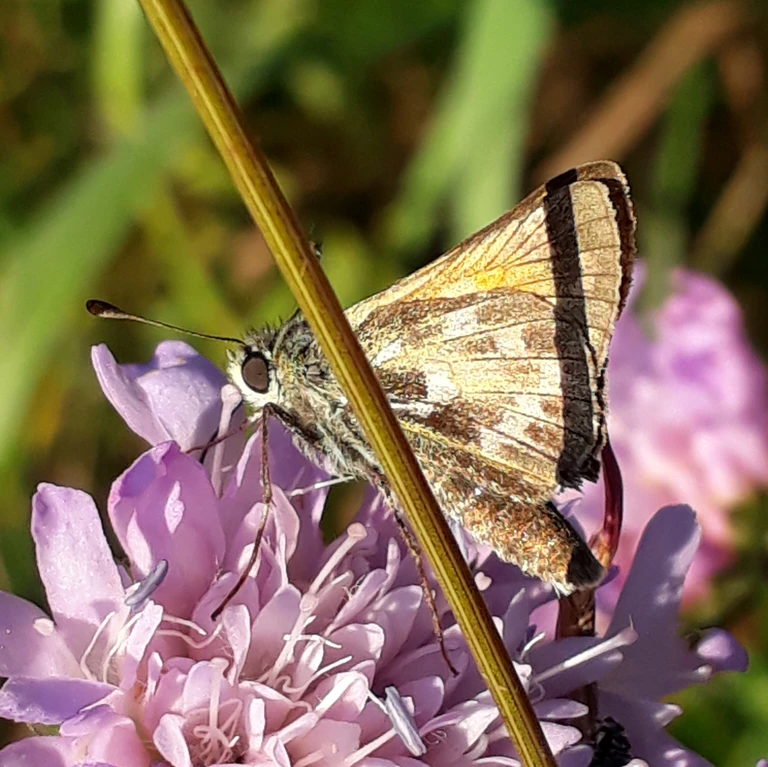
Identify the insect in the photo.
Hesperia comma
